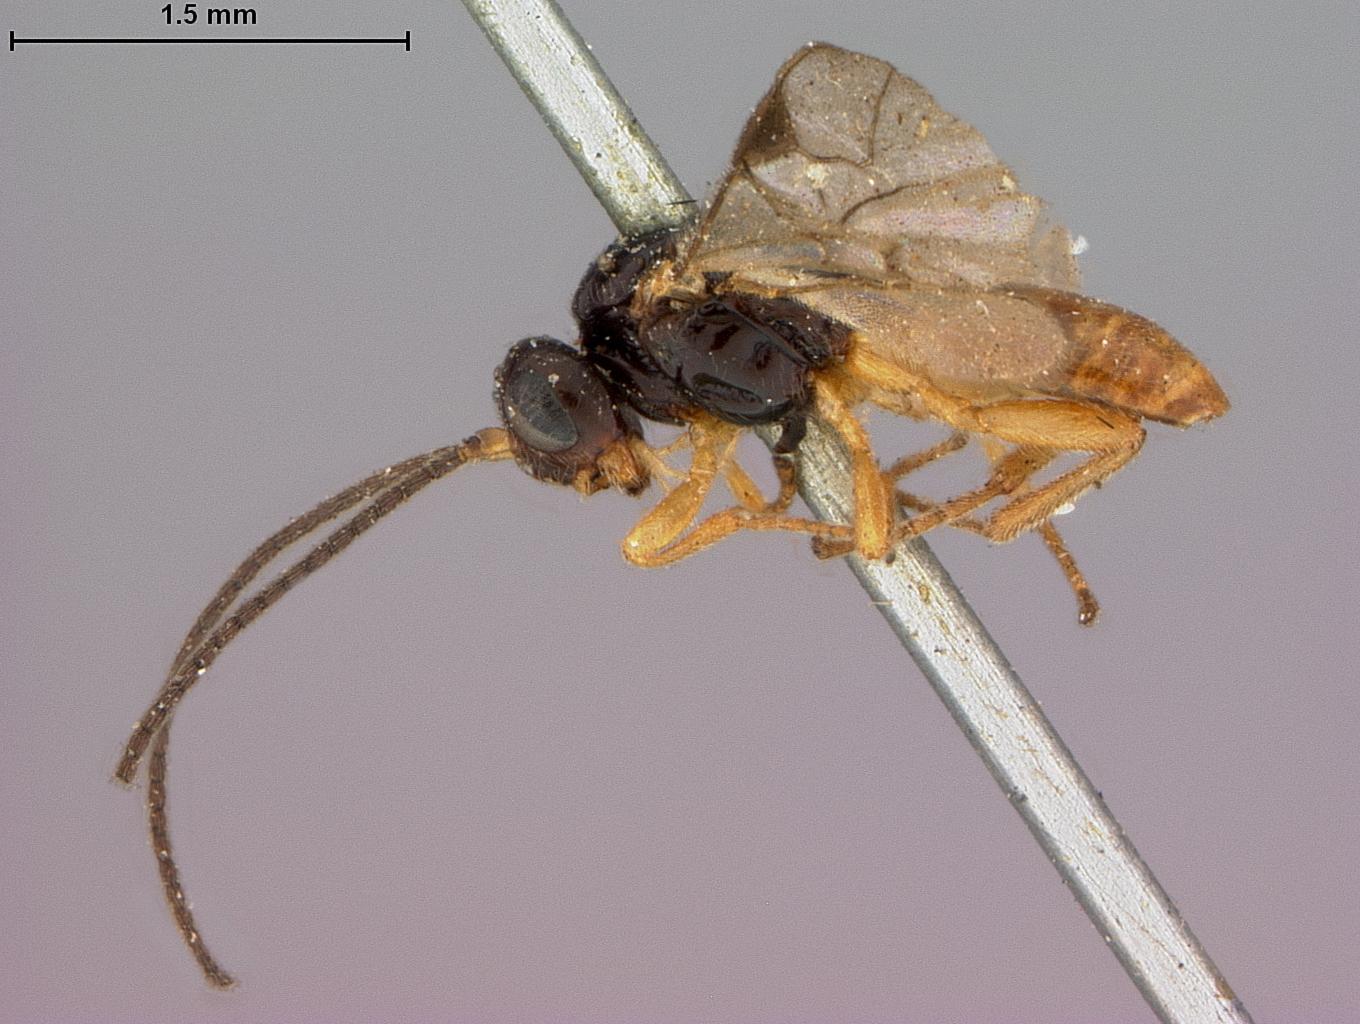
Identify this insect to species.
Opius brunneiventris
